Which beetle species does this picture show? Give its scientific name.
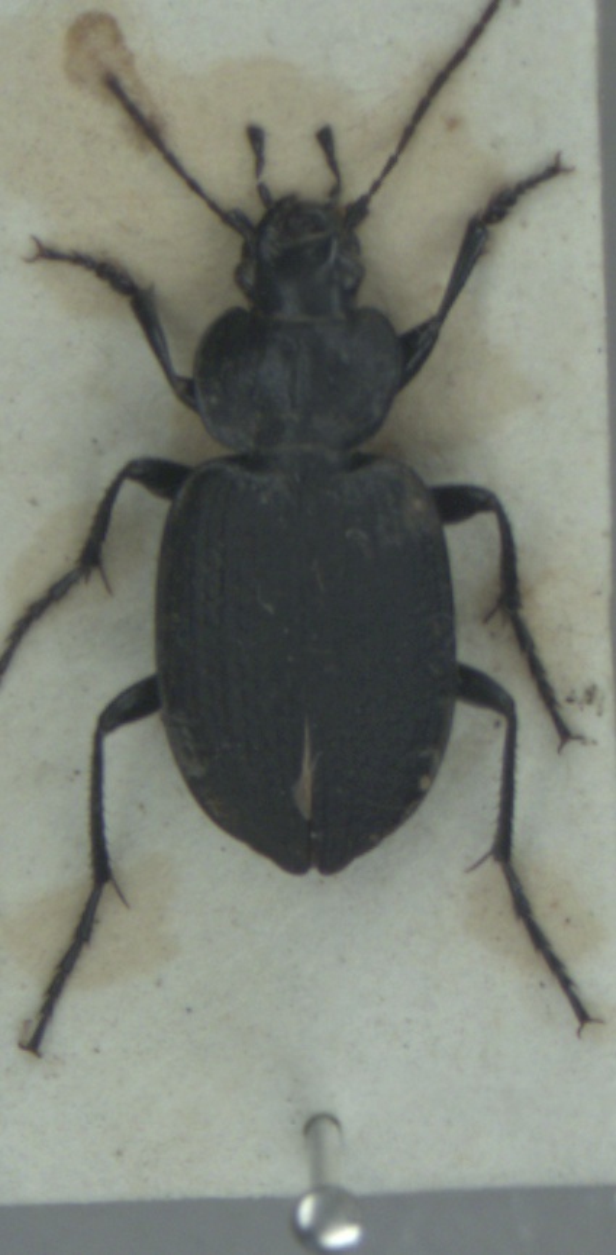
Licinus punctatulus
